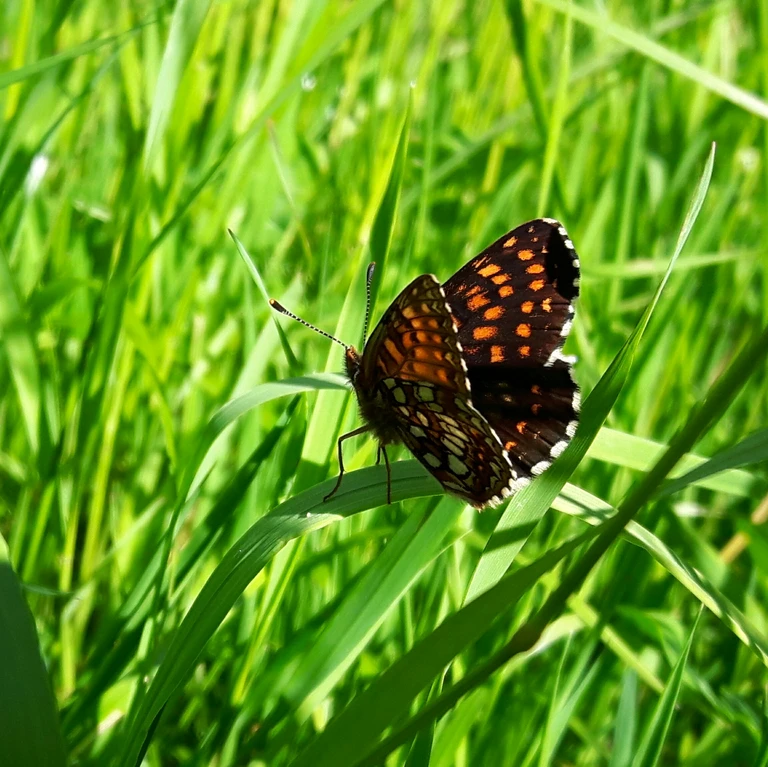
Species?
Melitaea diamina
